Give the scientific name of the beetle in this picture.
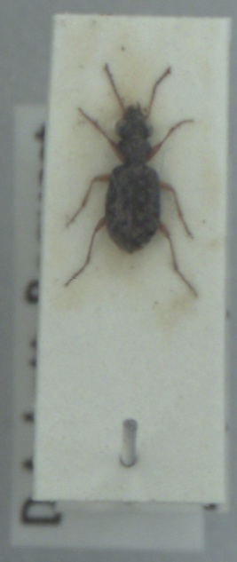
Asaphidion curtum
